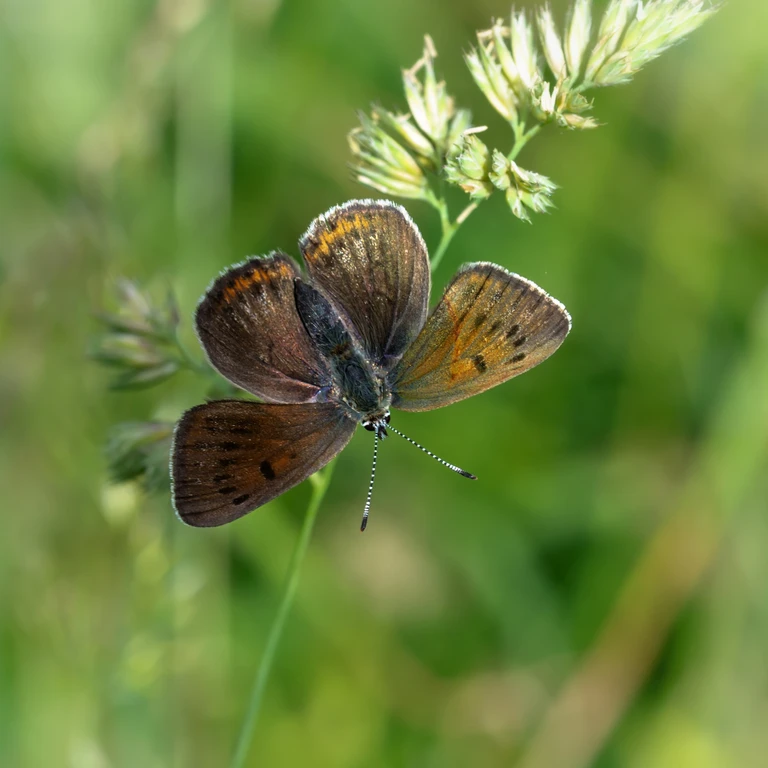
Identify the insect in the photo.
Lycaena hippothoe (also Palaeochrysophanus hippothoe)
